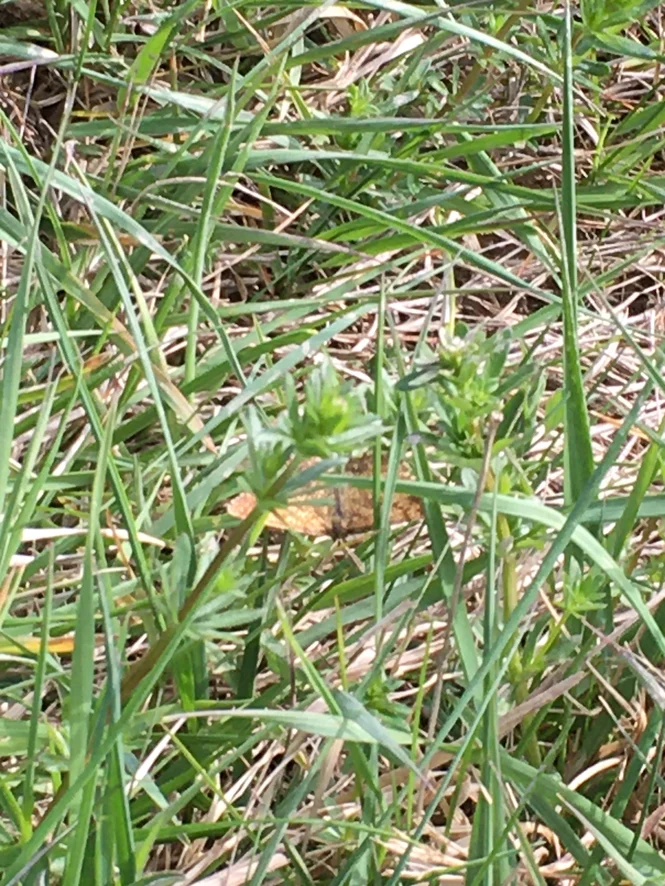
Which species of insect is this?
Ematurga atomaria
